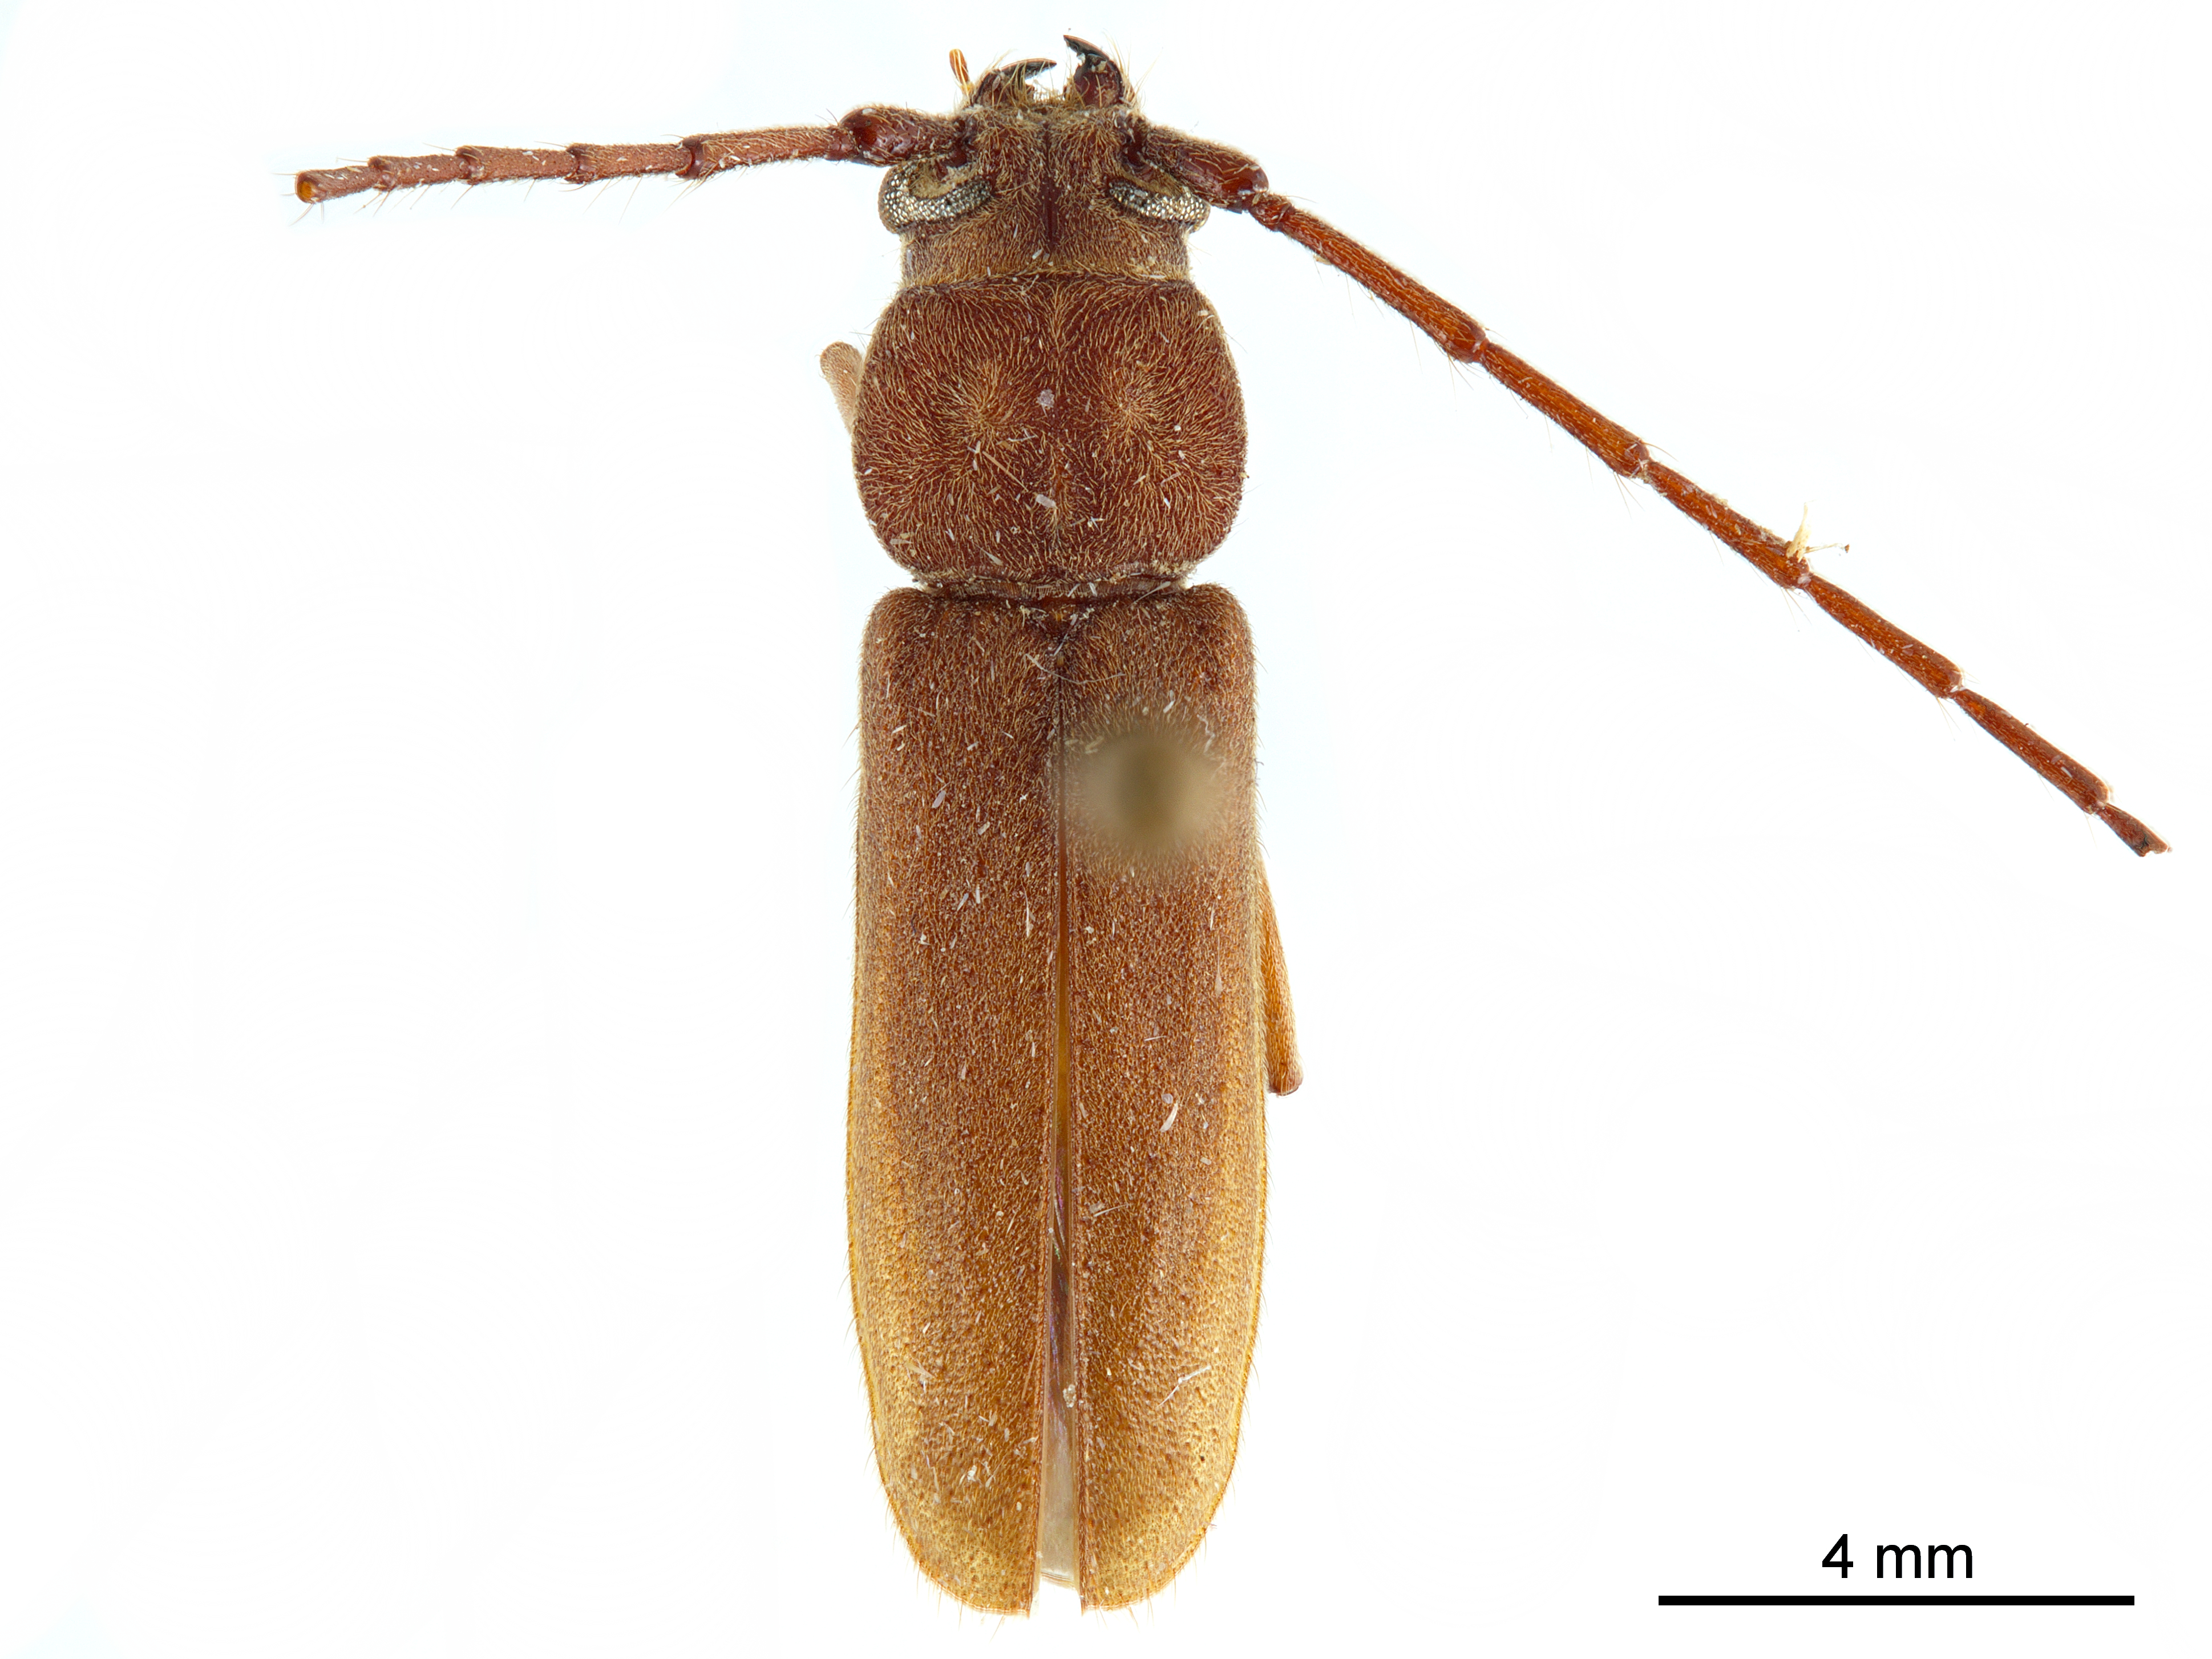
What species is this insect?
Gnatholea simplex
